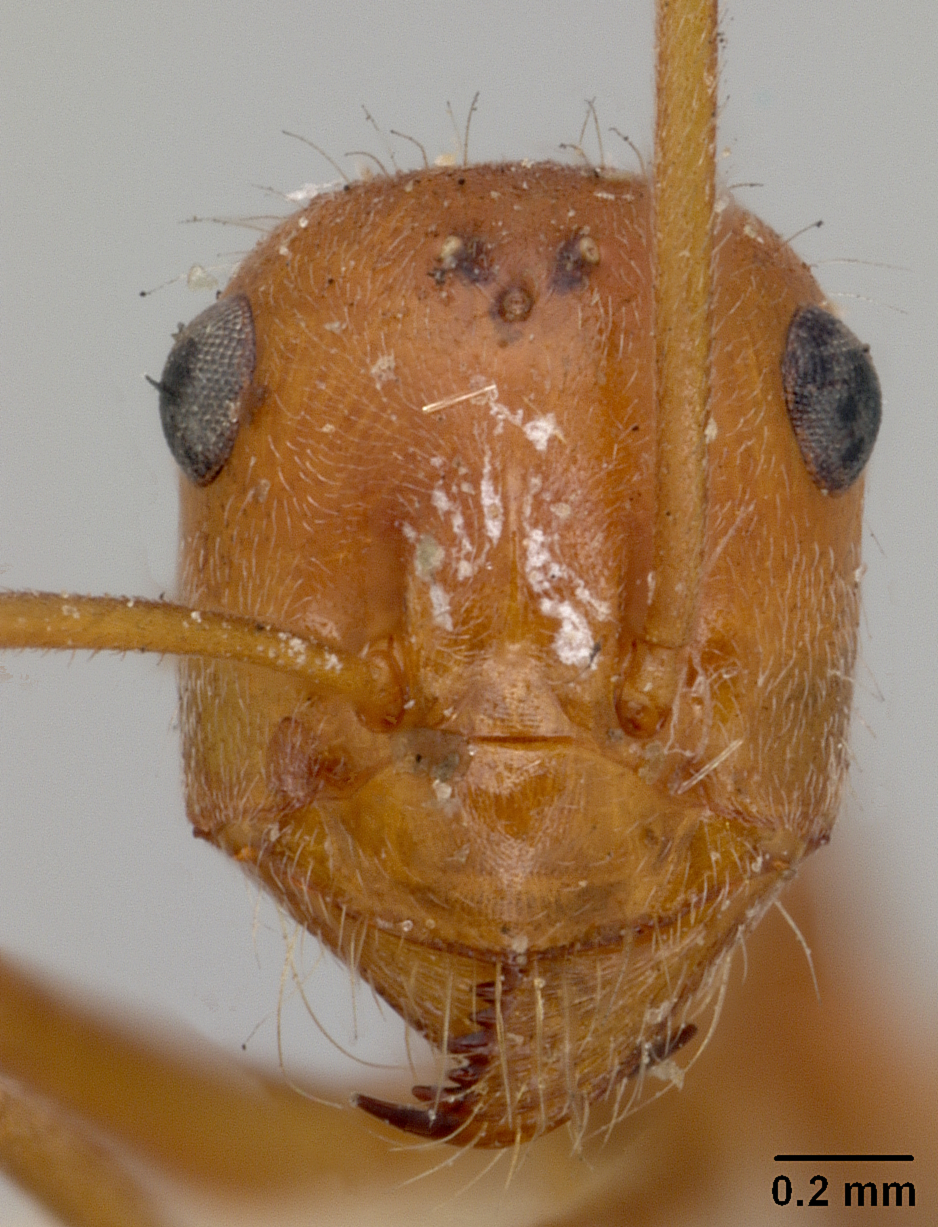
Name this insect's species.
Myrmecocystus melliger
